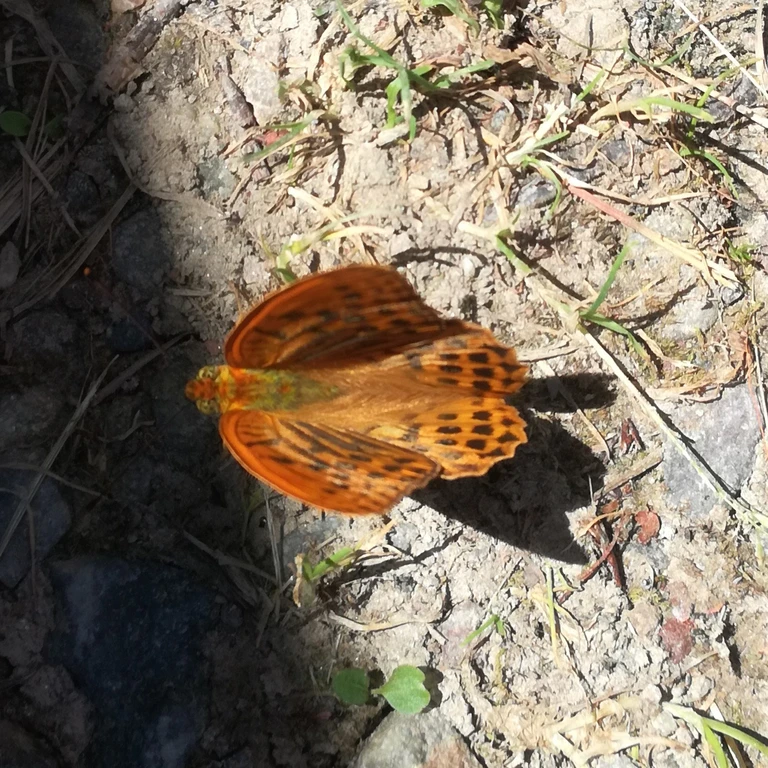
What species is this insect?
Argynnis paphia
